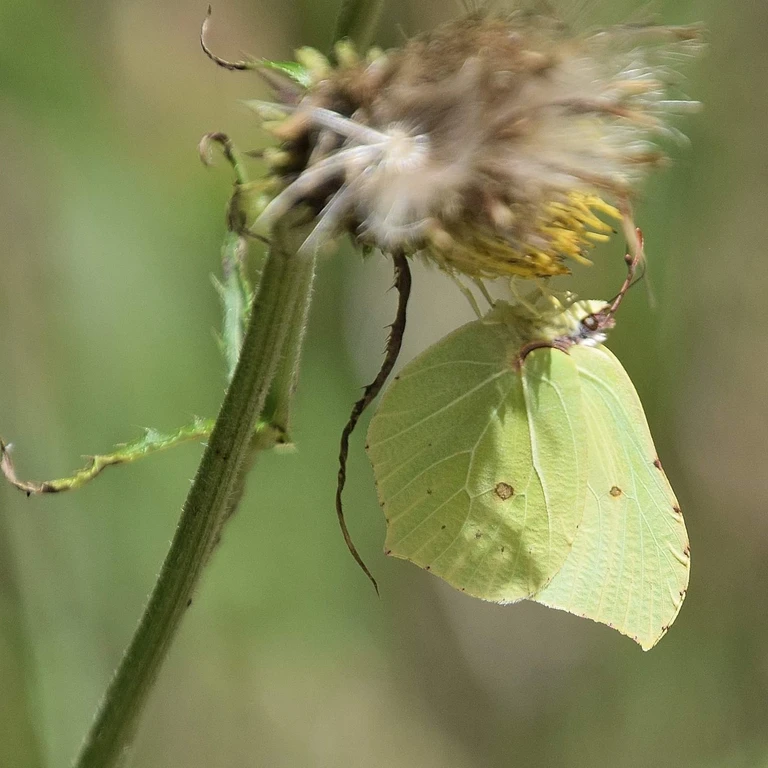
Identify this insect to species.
Gonepteryx rhamni
